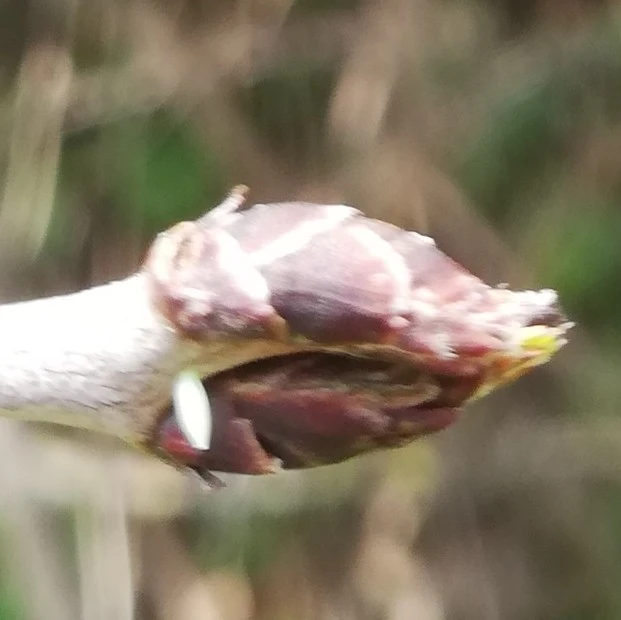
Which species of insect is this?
Gonepteryx rhamni
